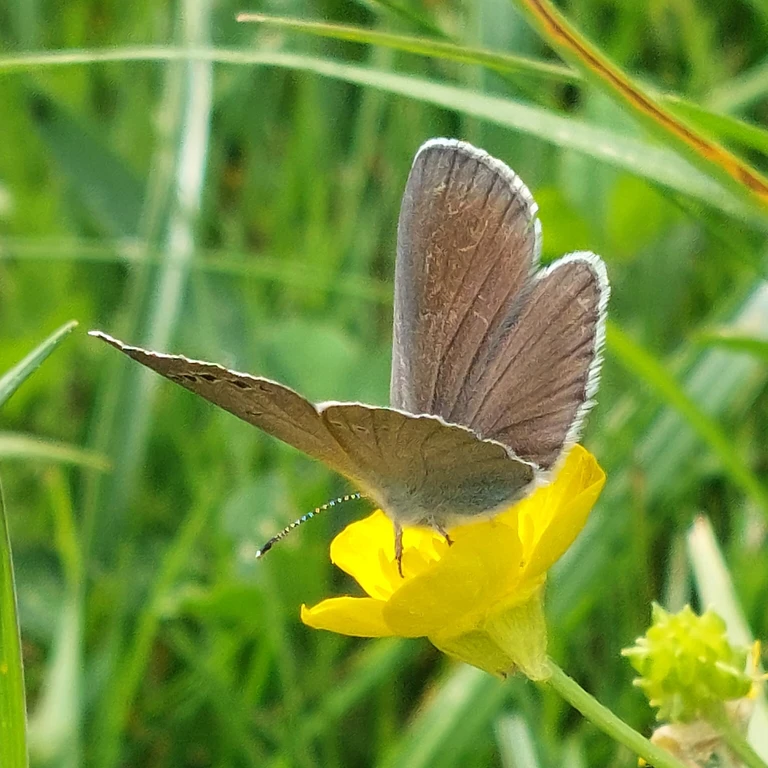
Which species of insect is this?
Glaucopsyche alexis
